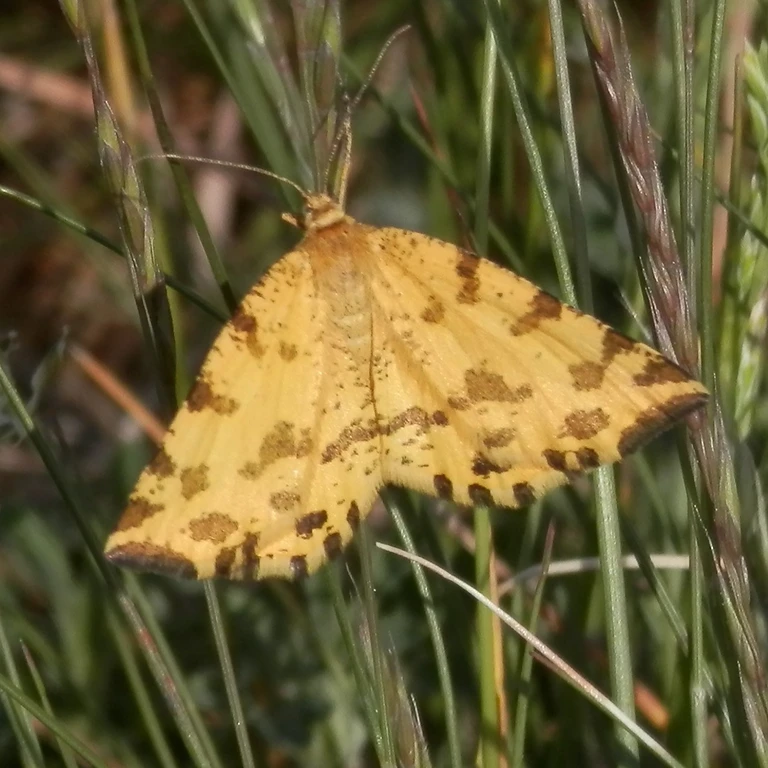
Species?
Pseudopanthera macularia
